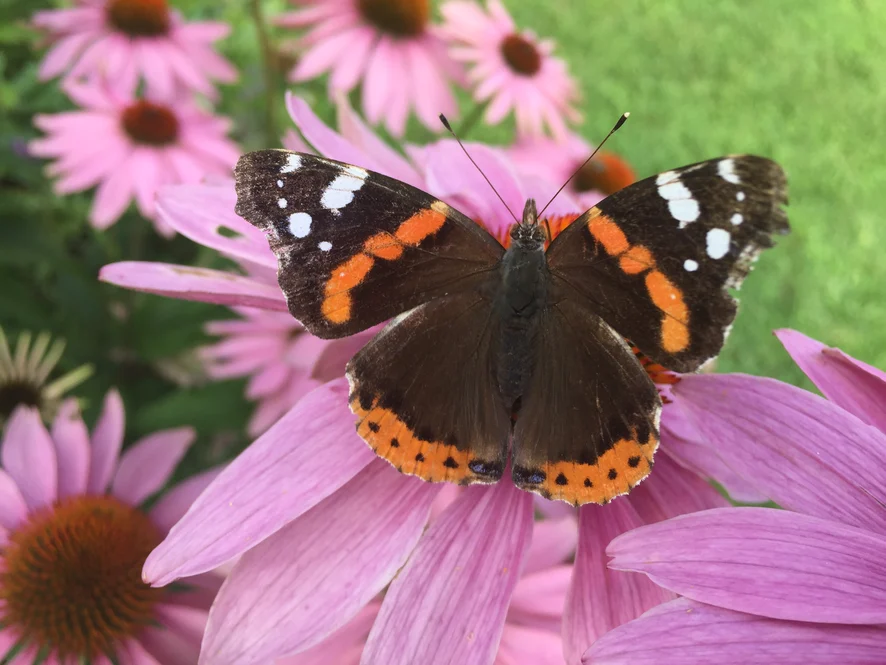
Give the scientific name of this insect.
Vanessa atalanta
